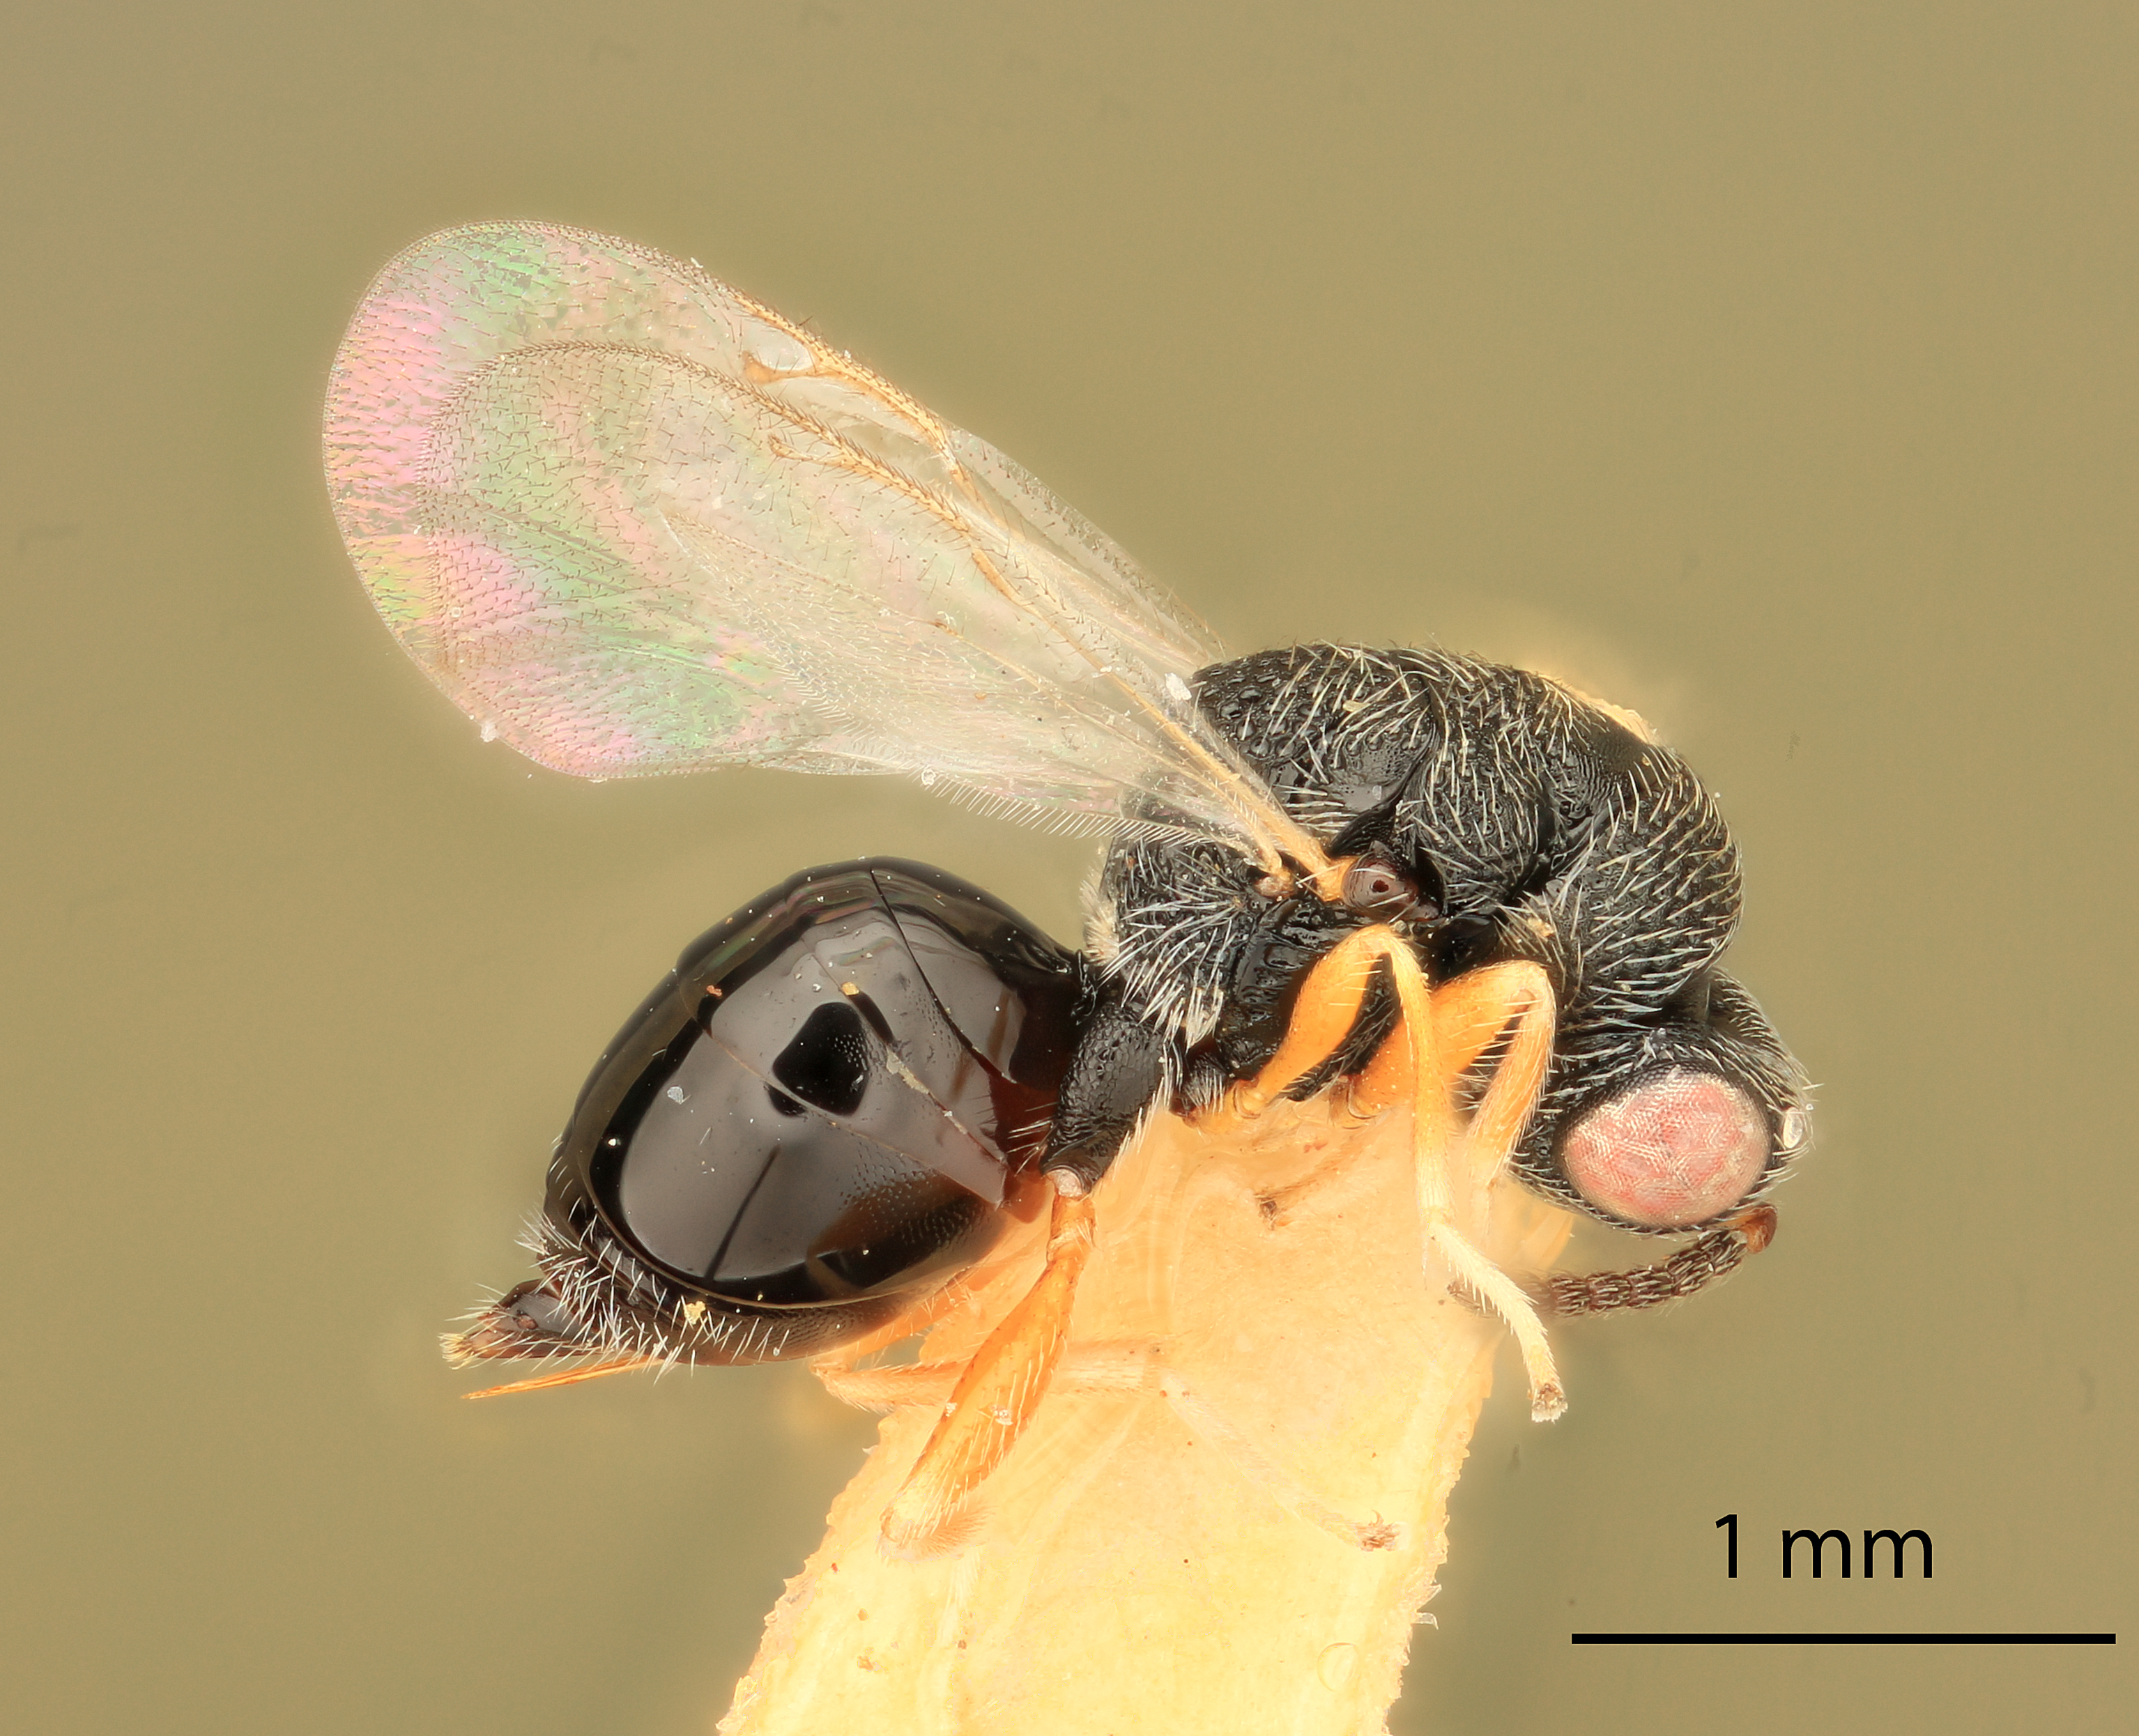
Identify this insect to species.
Eurytoma stegmoleri
